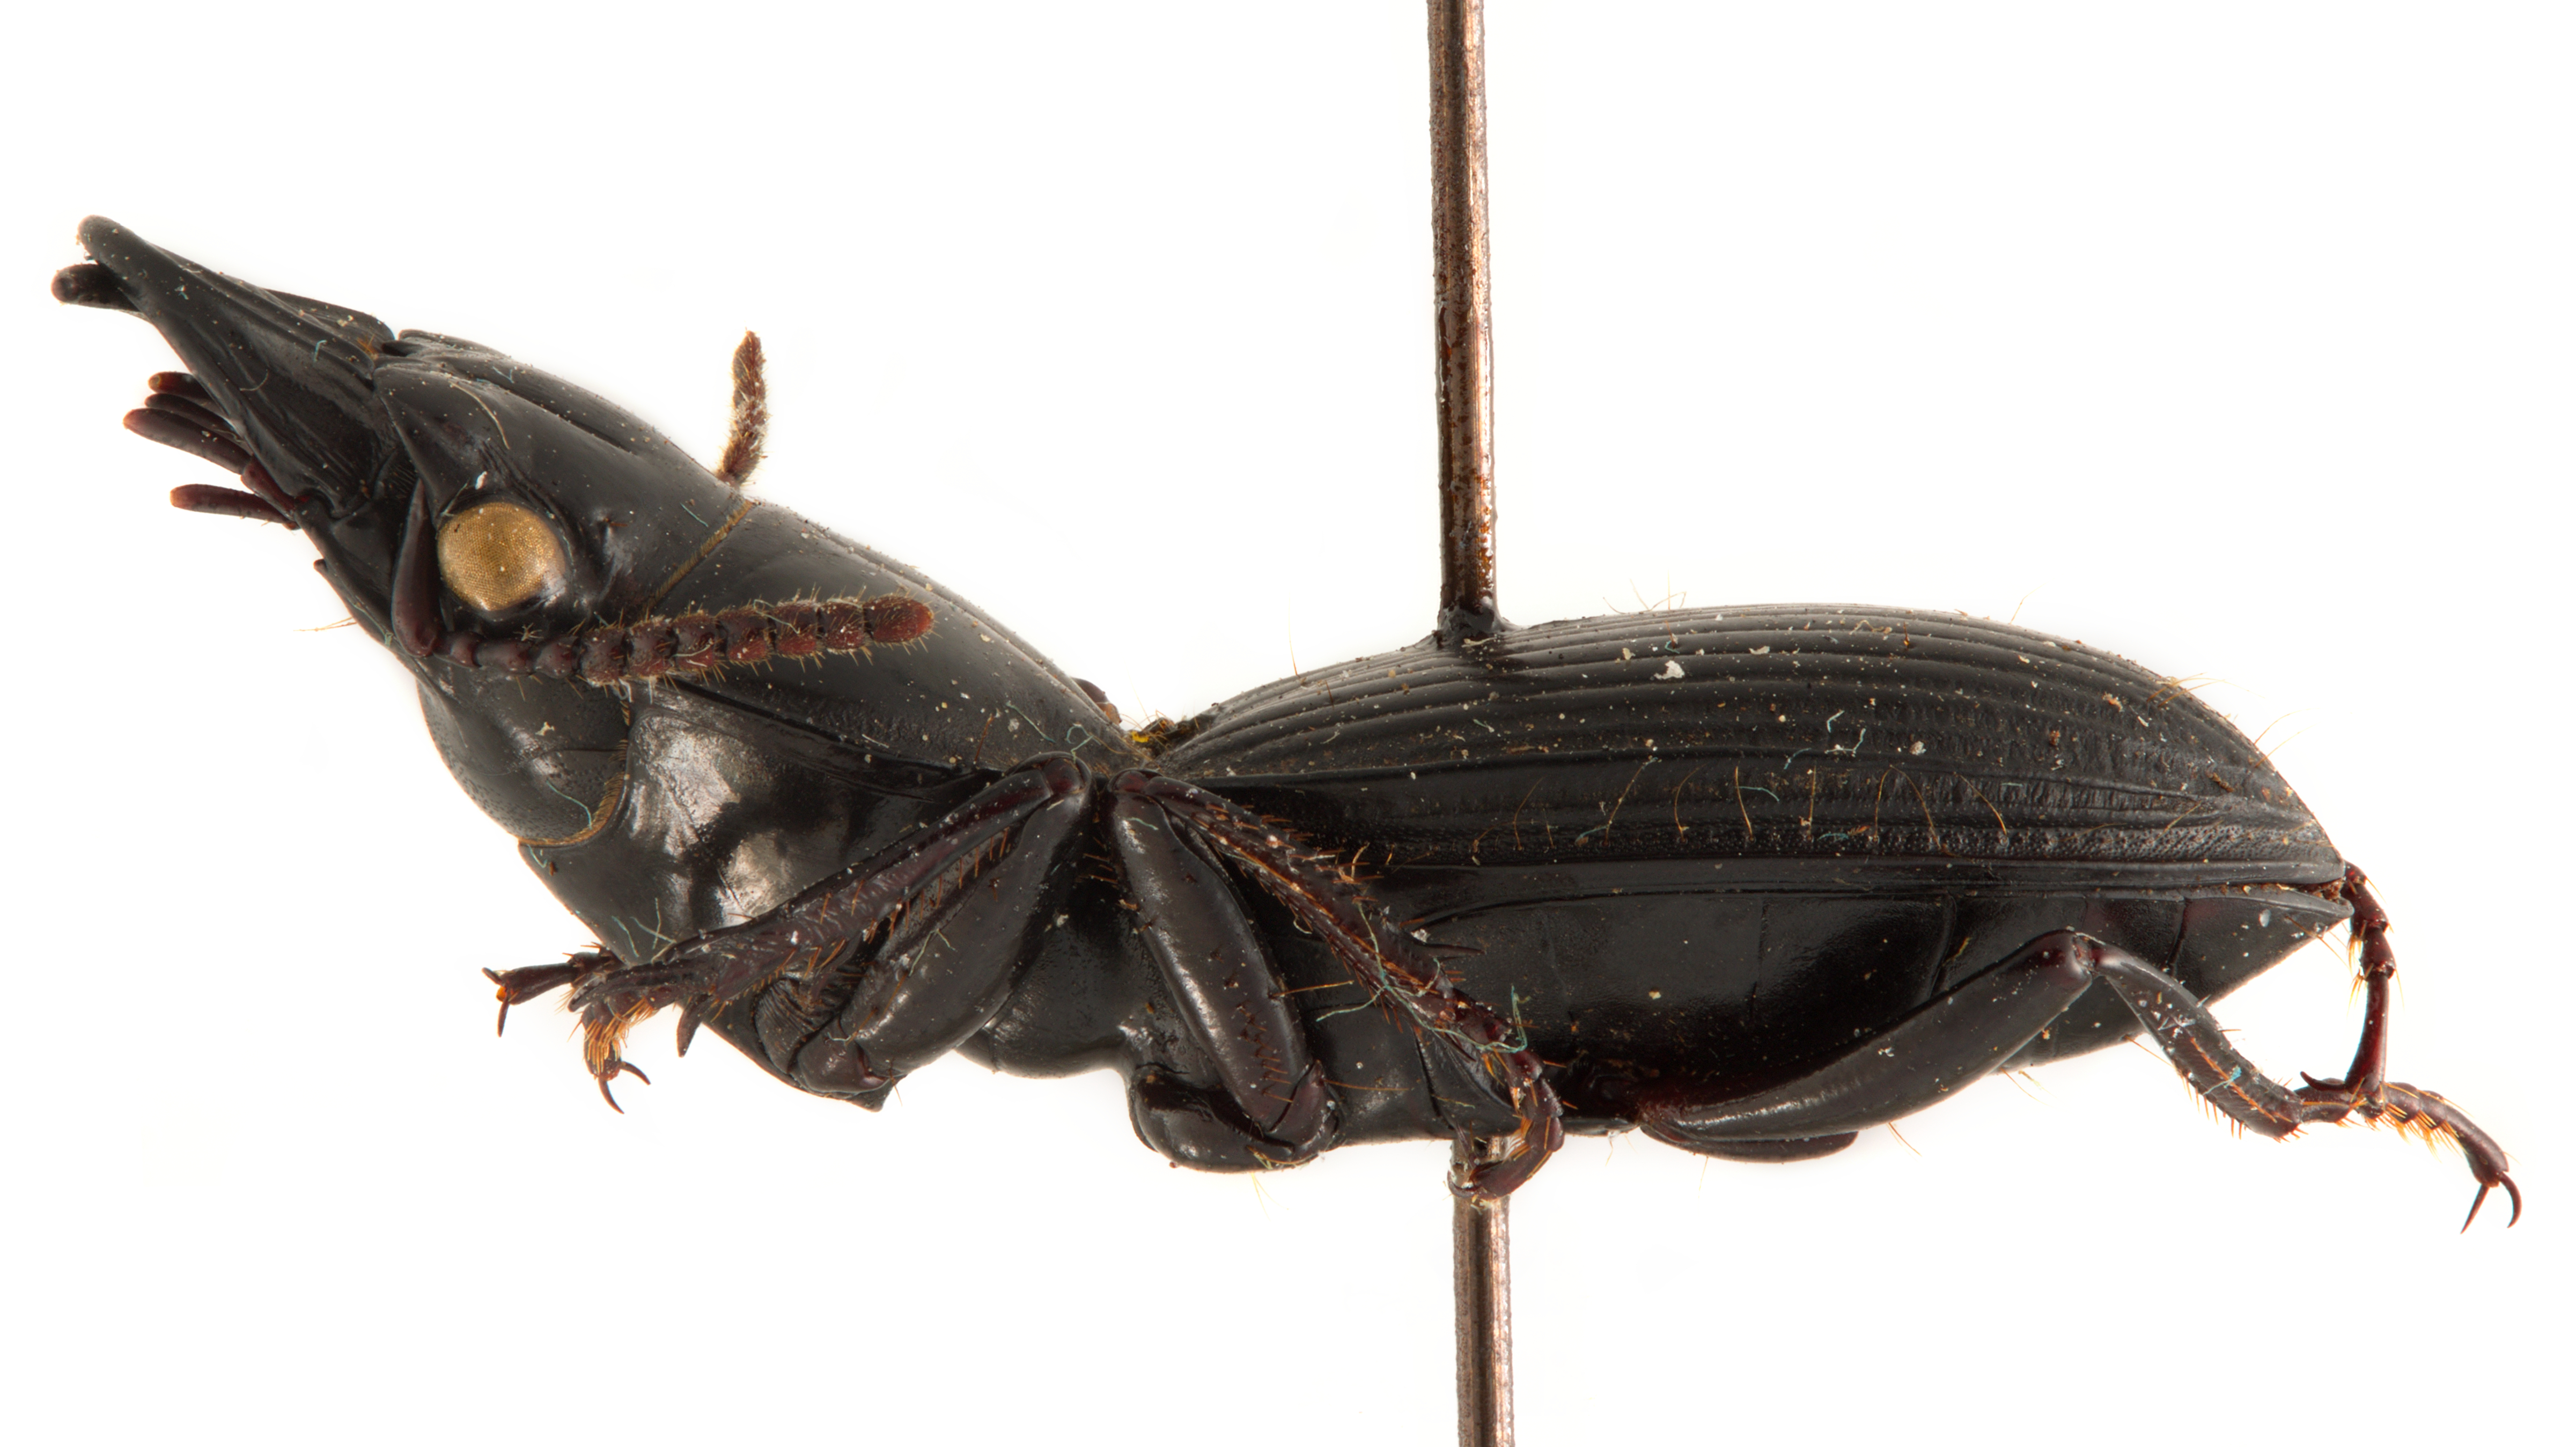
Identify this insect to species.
Menigius liberianus
